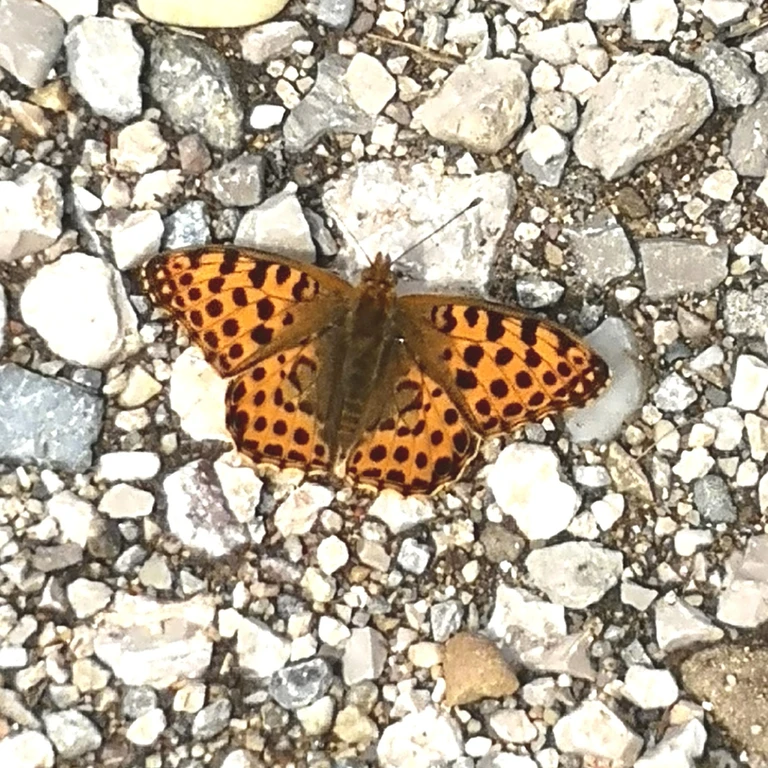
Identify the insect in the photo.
Issoria lathonia
